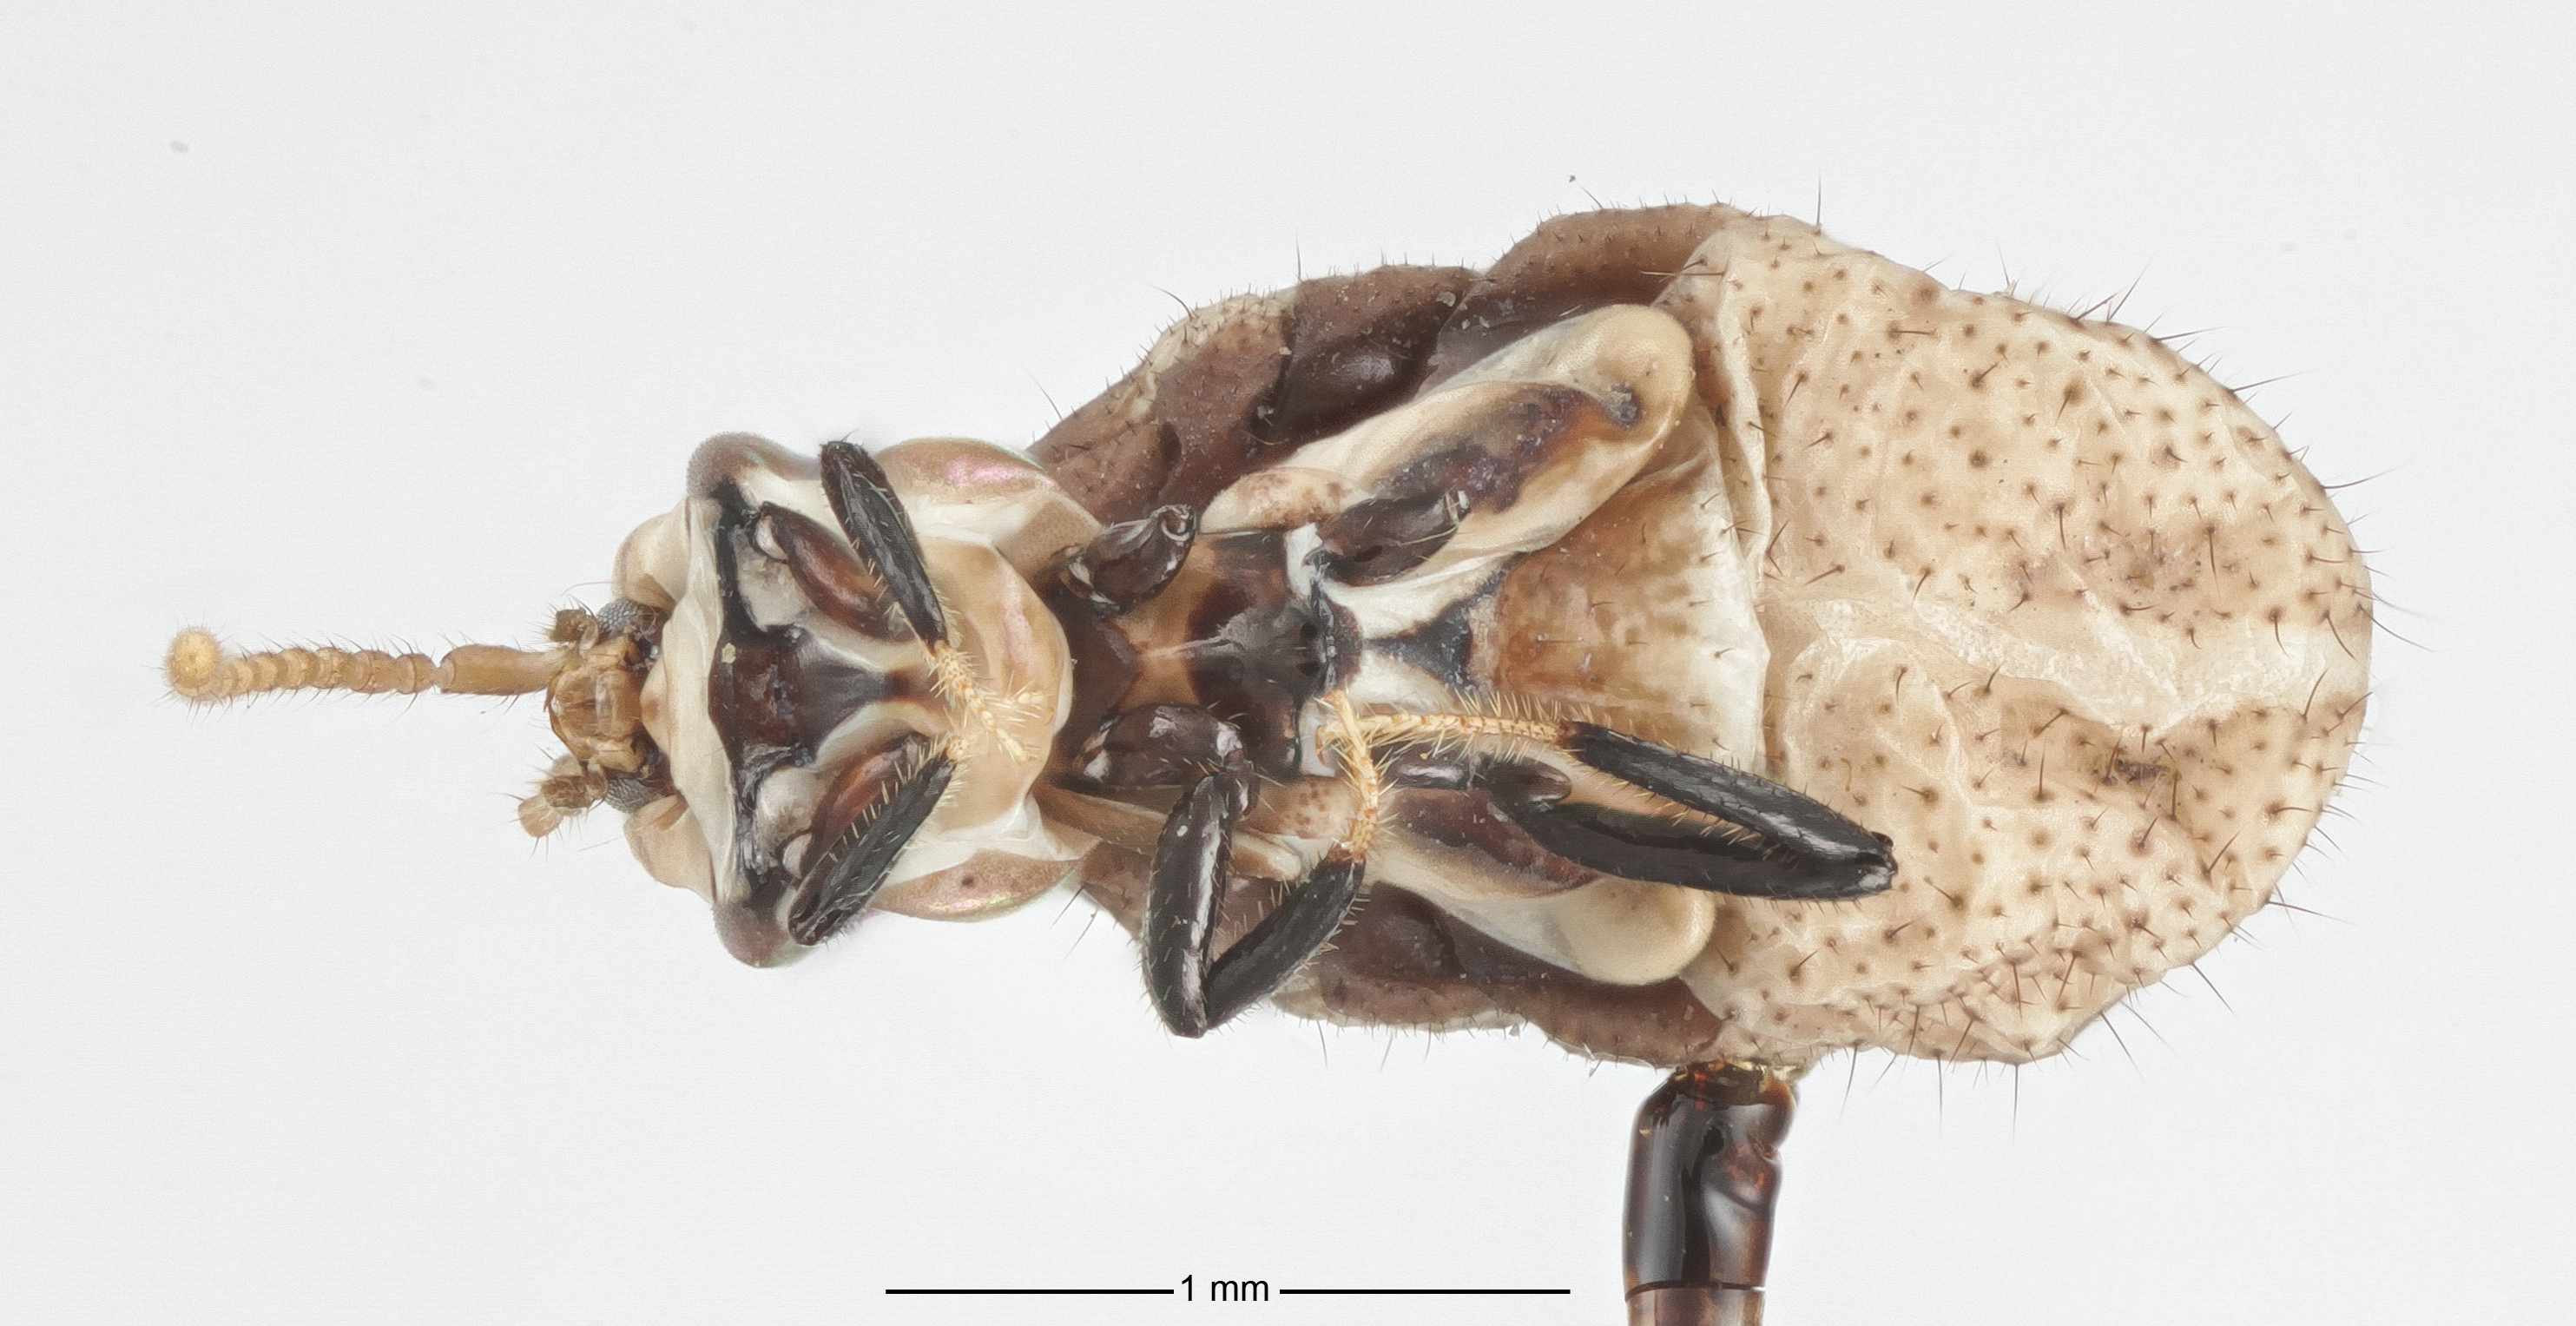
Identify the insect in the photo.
Thyreoxenus major
